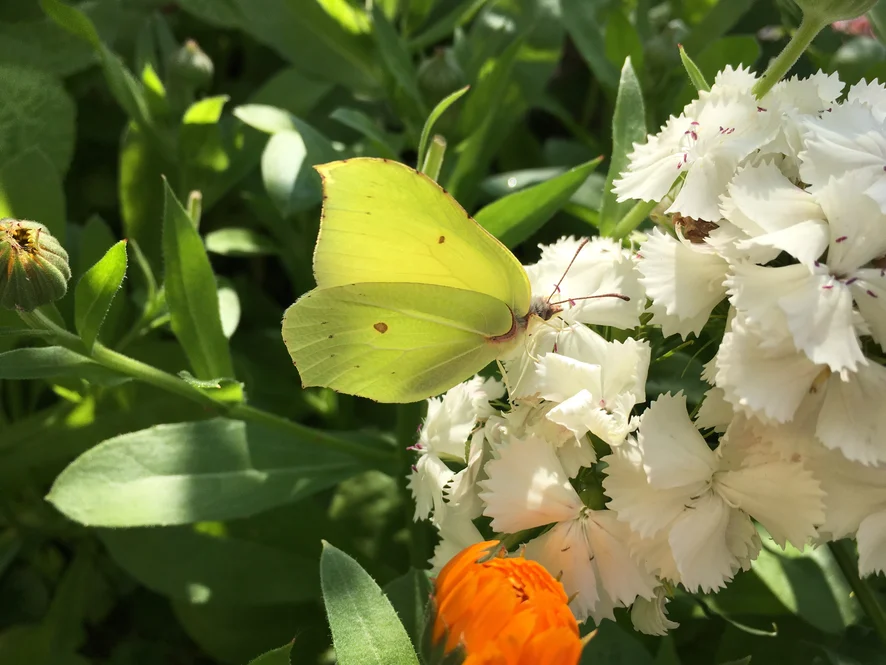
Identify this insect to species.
Gonepteryx rhamni
